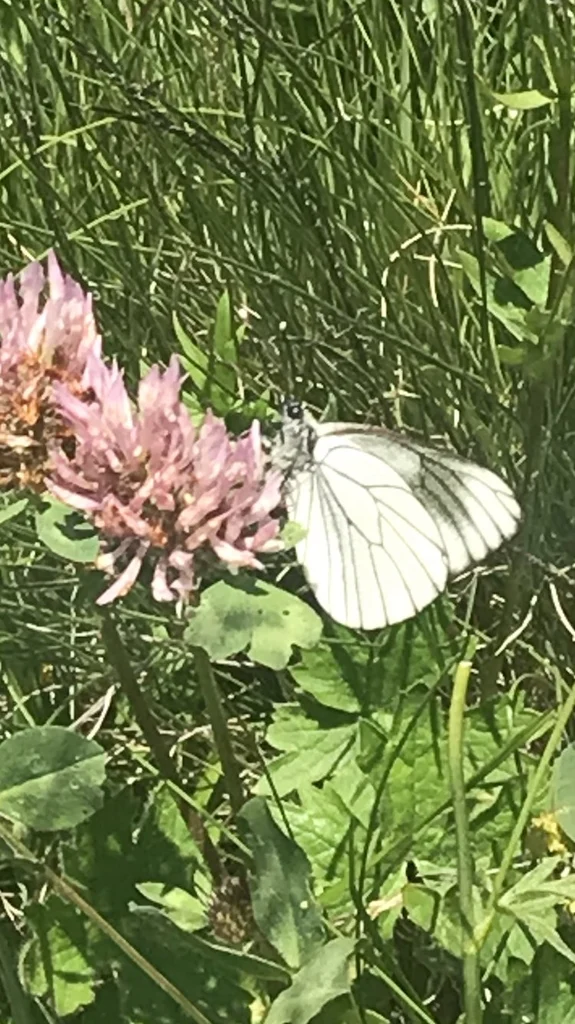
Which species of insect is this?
Aporia crataegi
